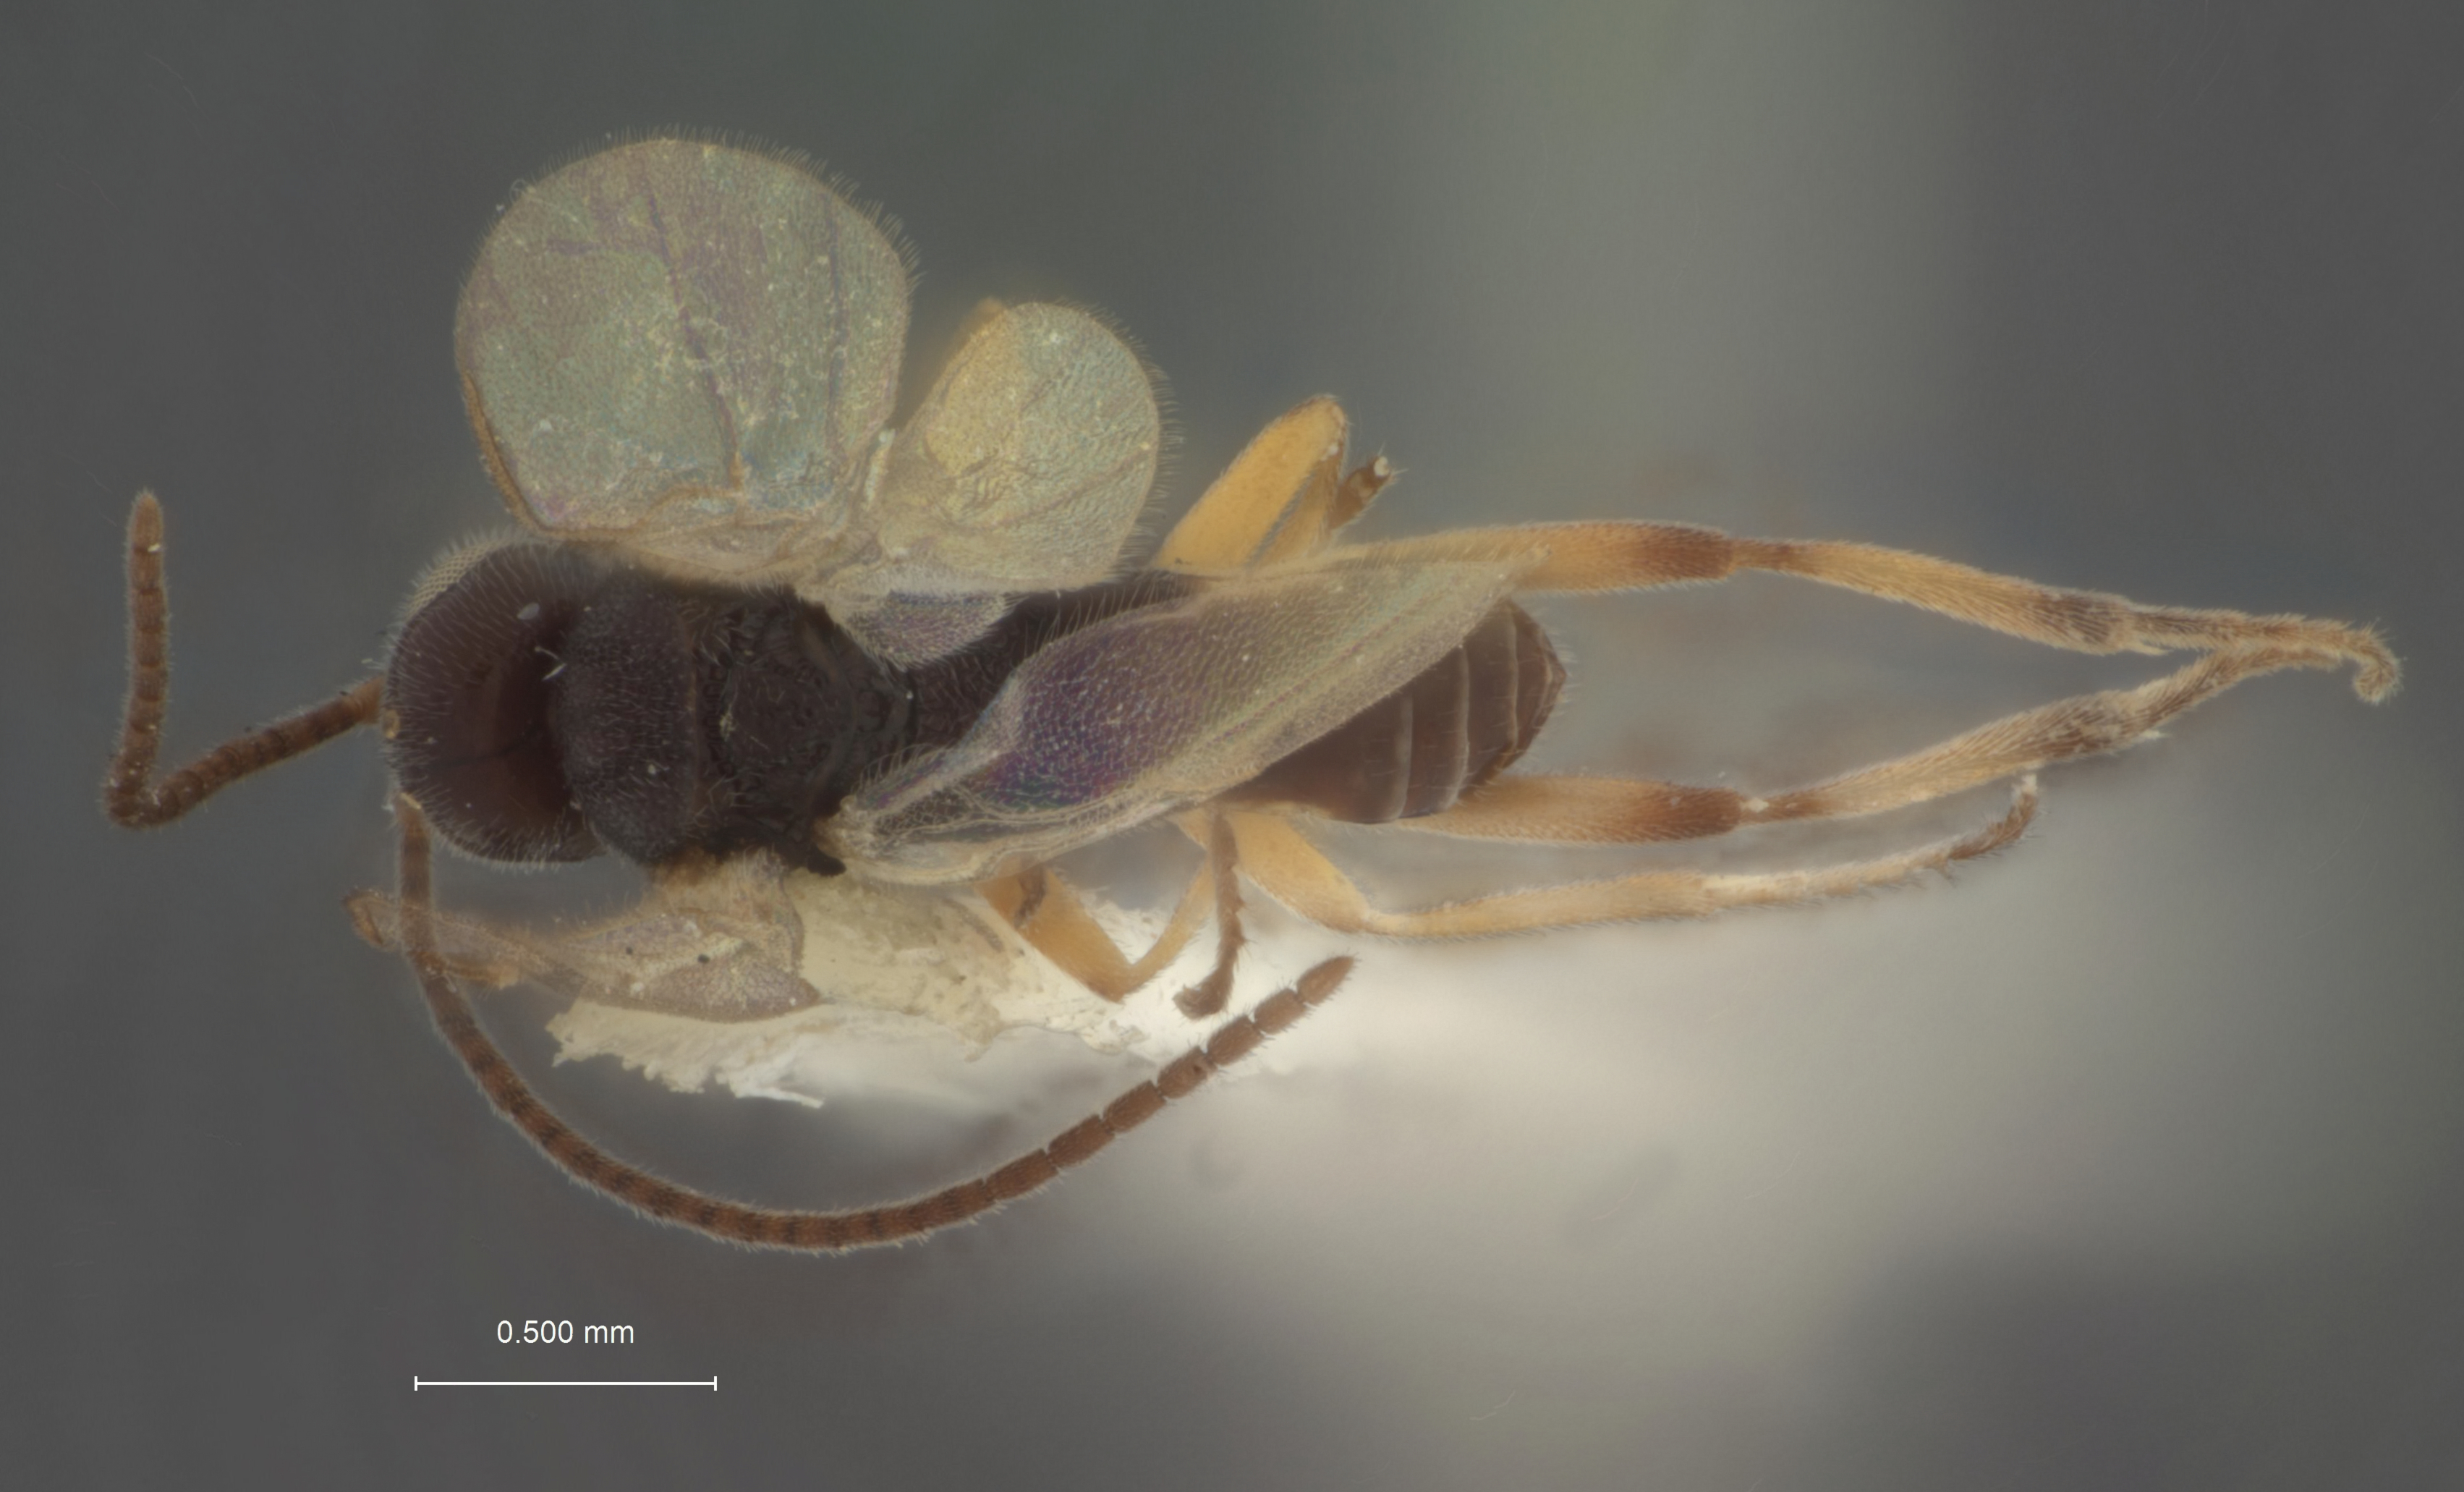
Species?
Apanteles narangae
